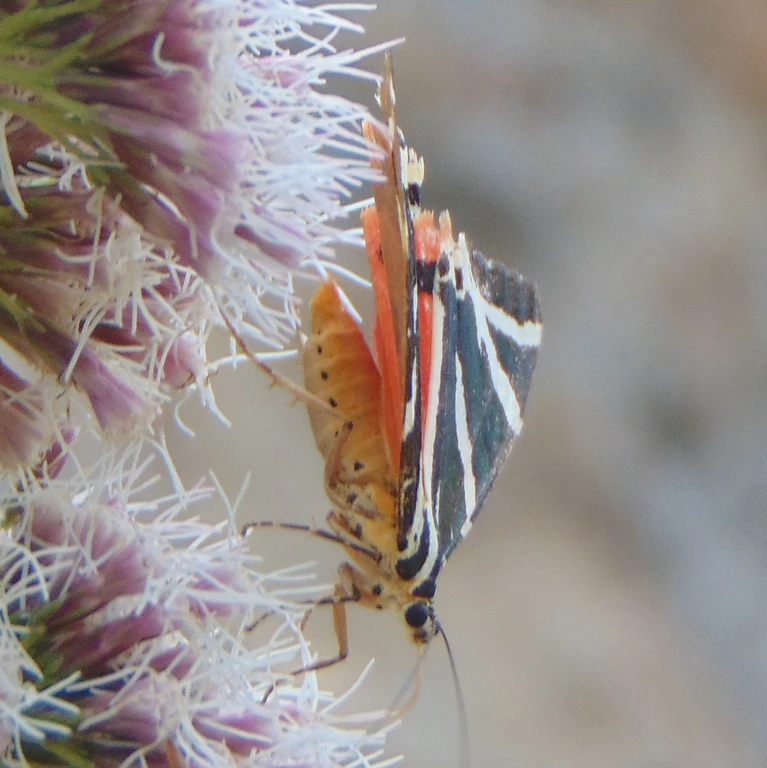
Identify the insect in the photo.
Euplagia quadripunctaria
